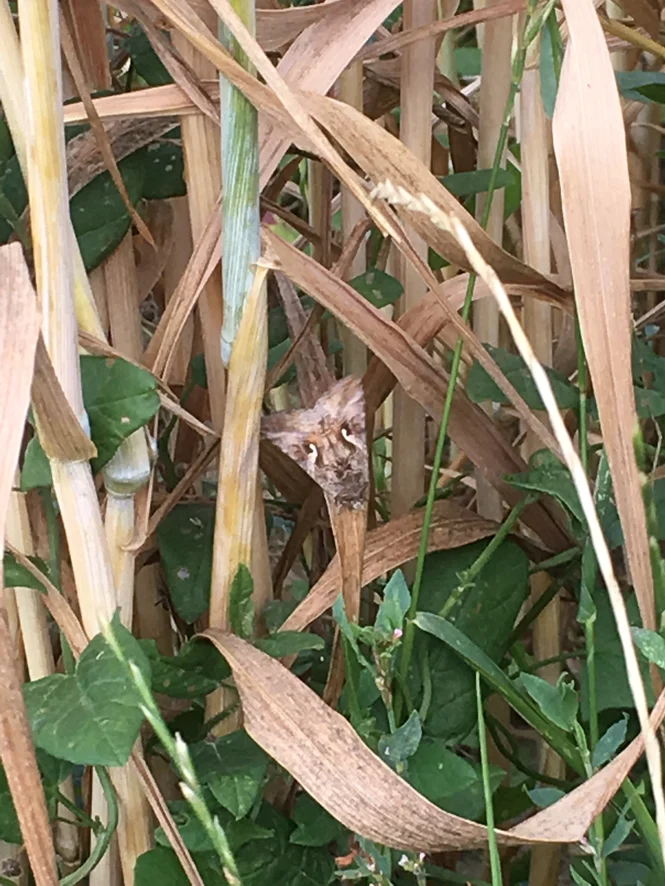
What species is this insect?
Autographa gamma
